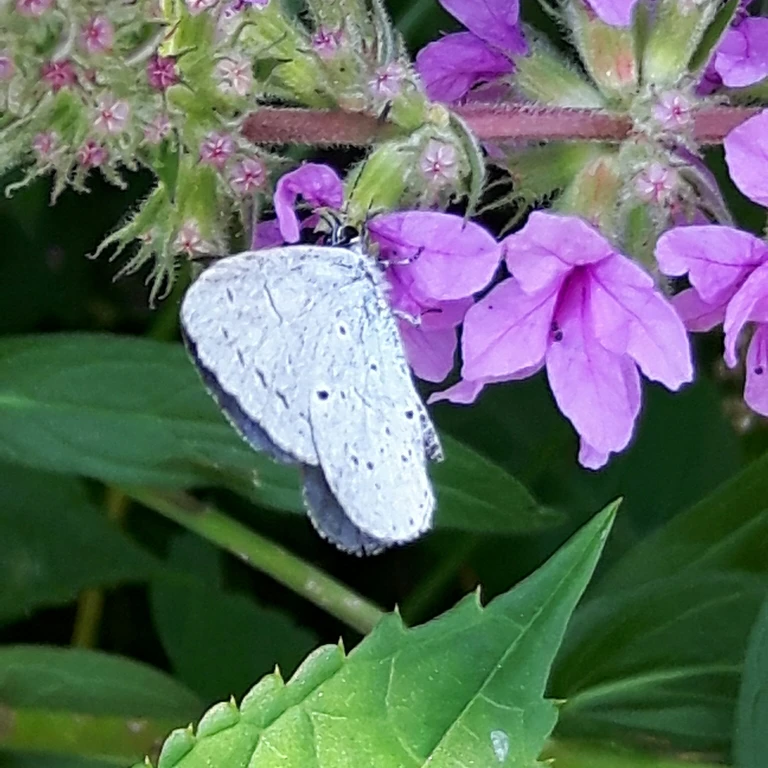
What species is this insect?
Celastrina argiolus
